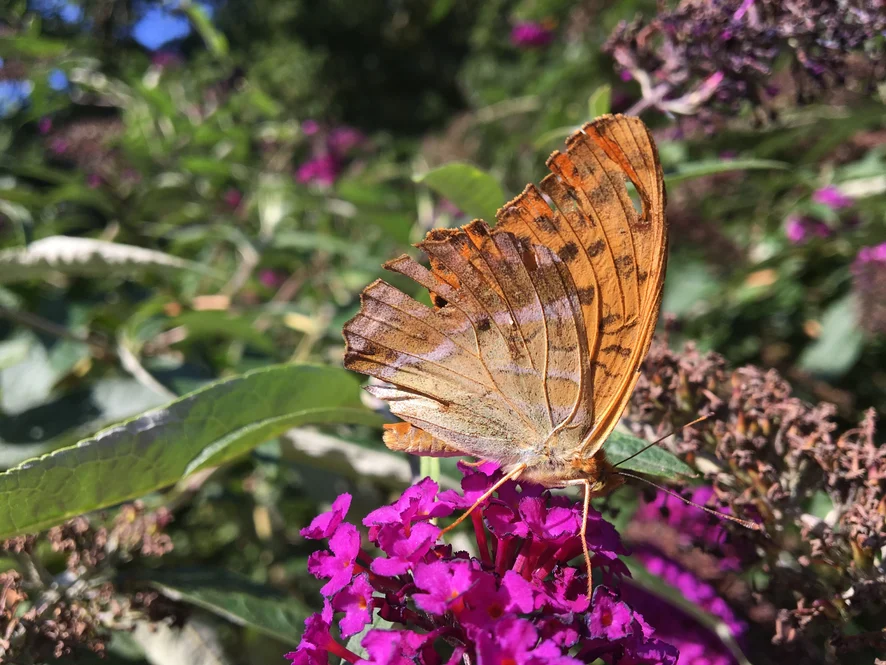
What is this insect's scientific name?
Argynnis paphia
